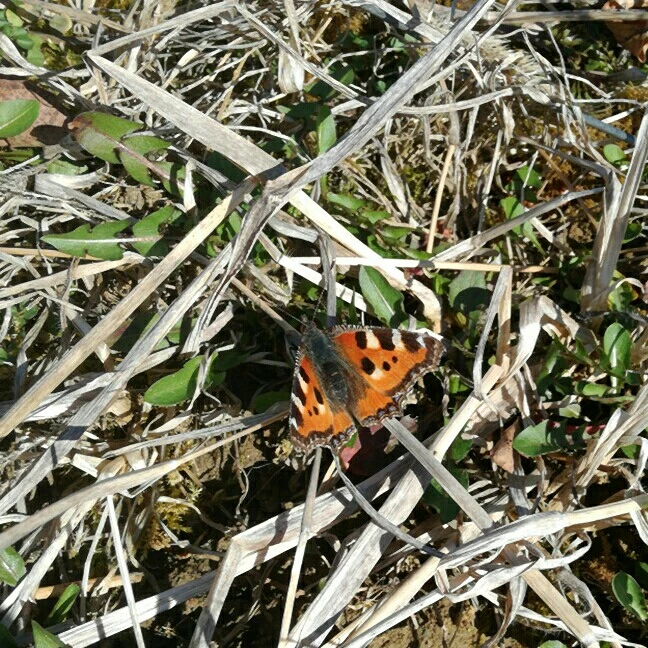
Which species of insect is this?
Aglais urticae
